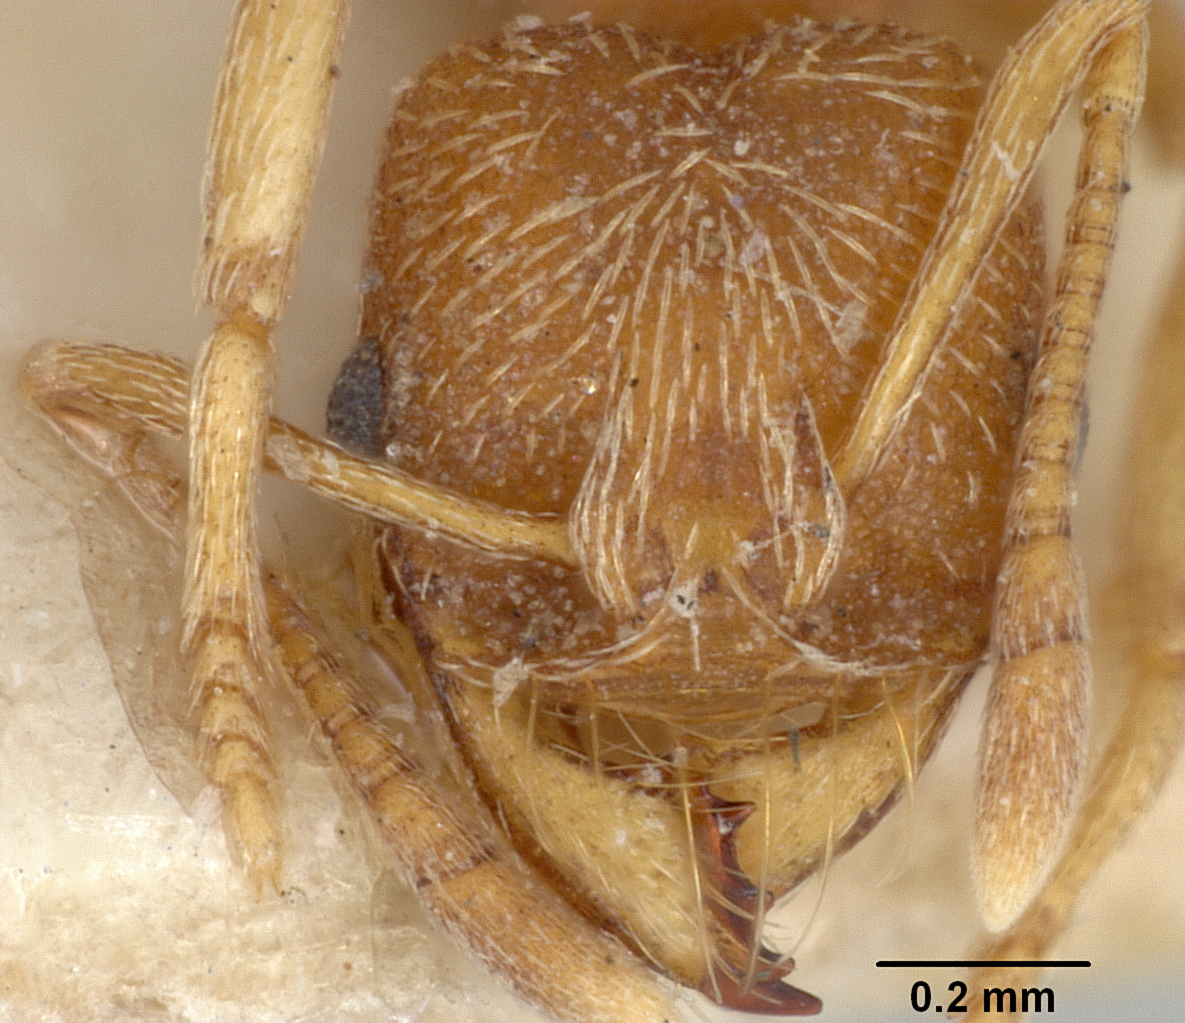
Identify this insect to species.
Myrmicocrypta emeryi
